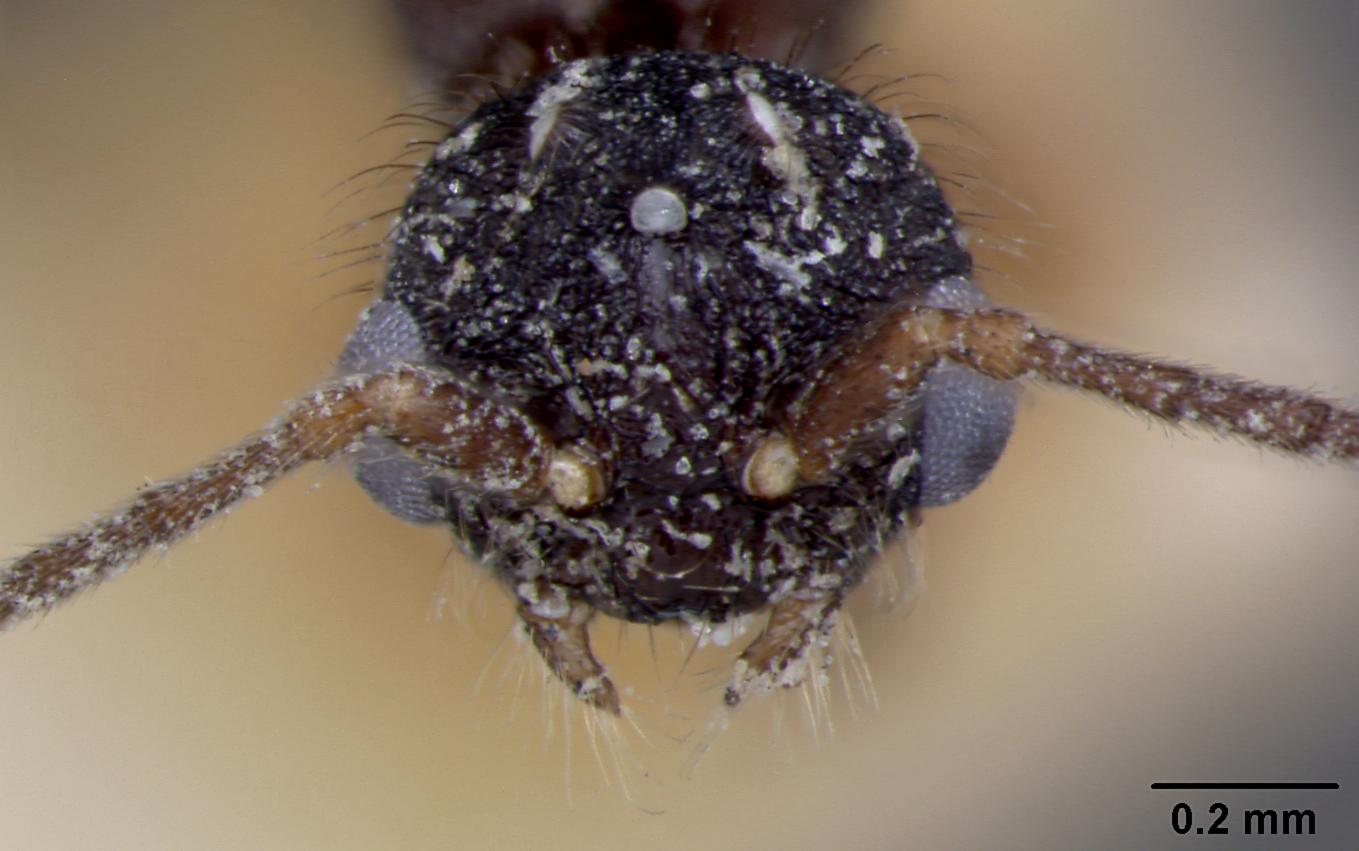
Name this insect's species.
Leptothorax muscorum
